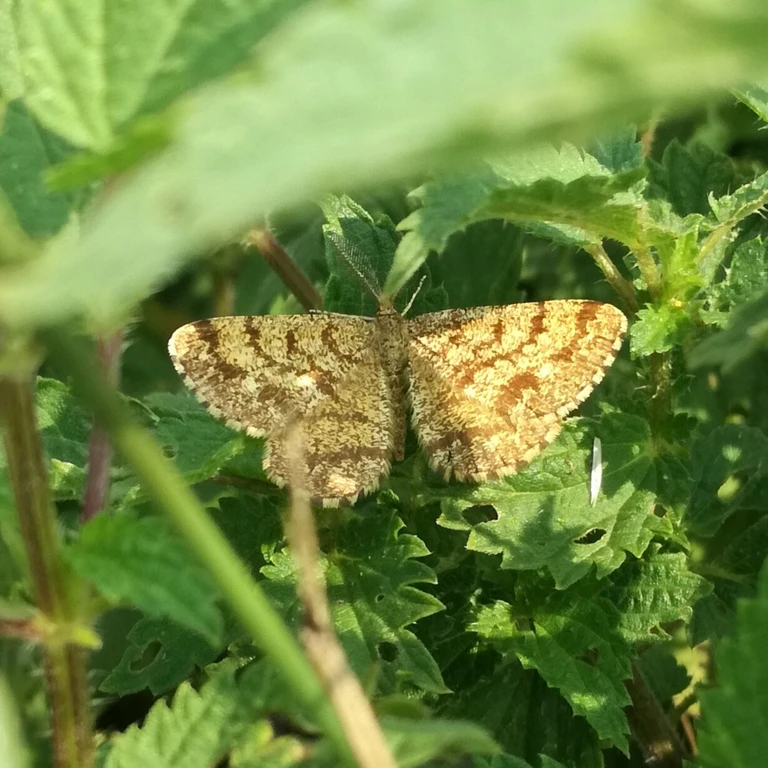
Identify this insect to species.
Ematurga atomaria
